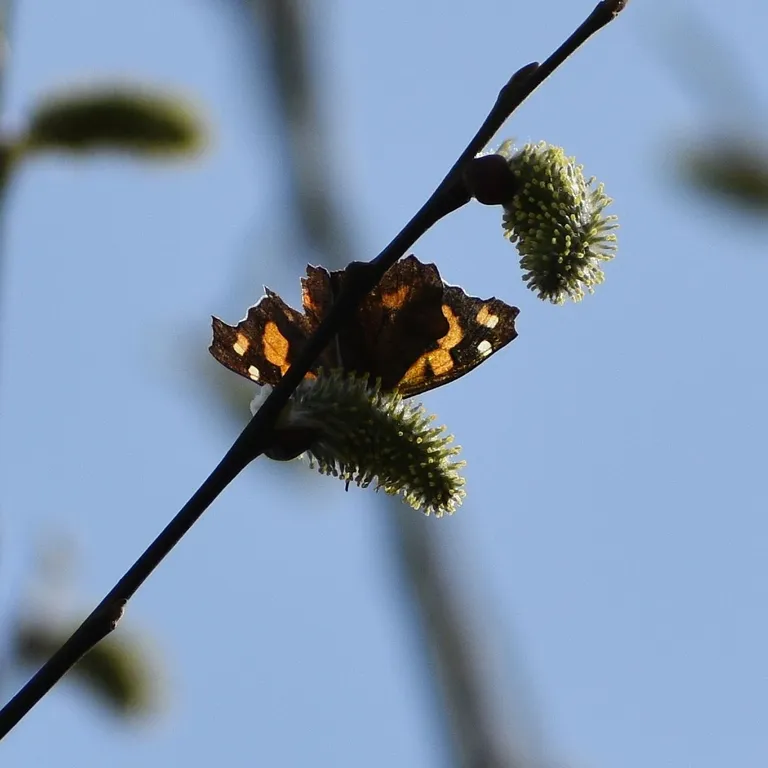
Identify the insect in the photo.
Libythea celtis
